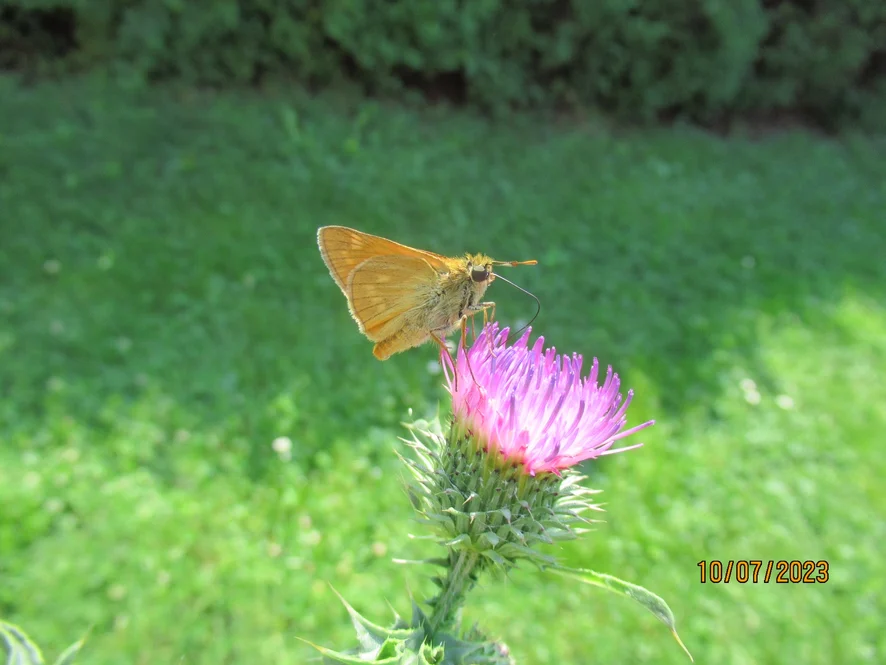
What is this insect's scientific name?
Ochlodes sylvanus (also Ochlodes venata)
